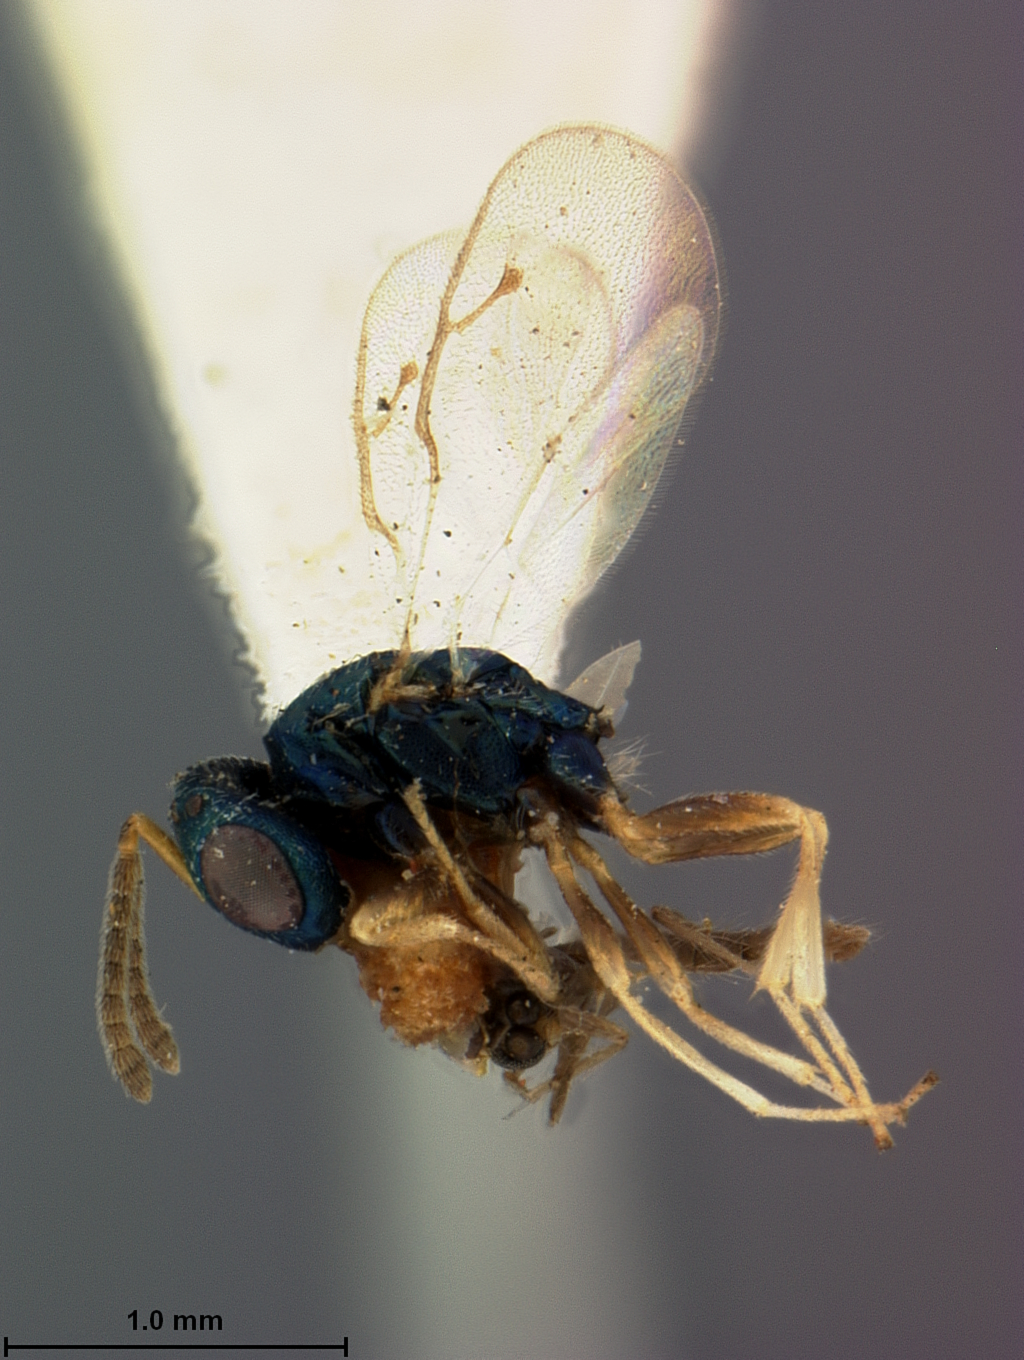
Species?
Megastigma canadensis
